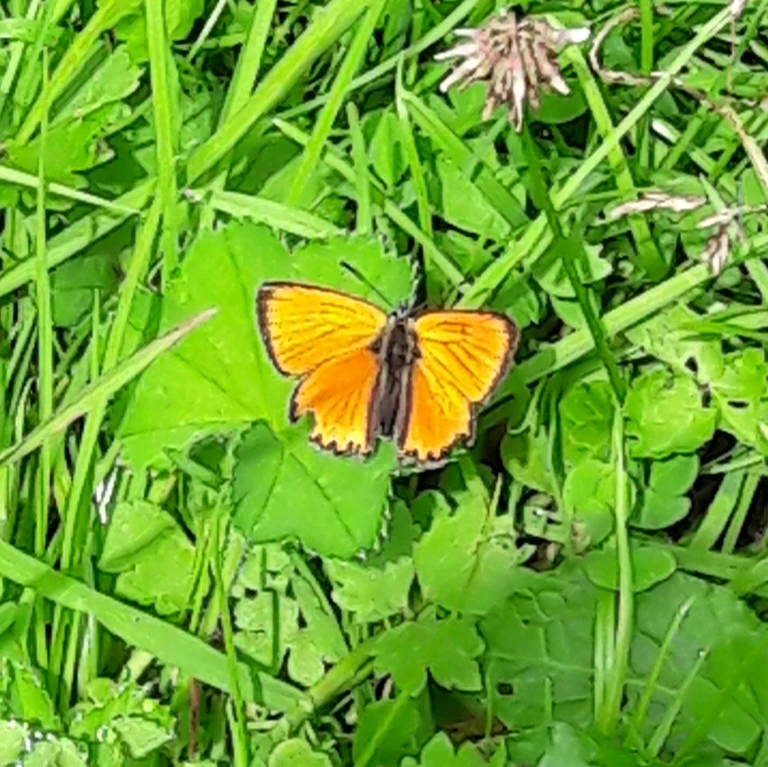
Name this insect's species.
Lycaena virgaureae
